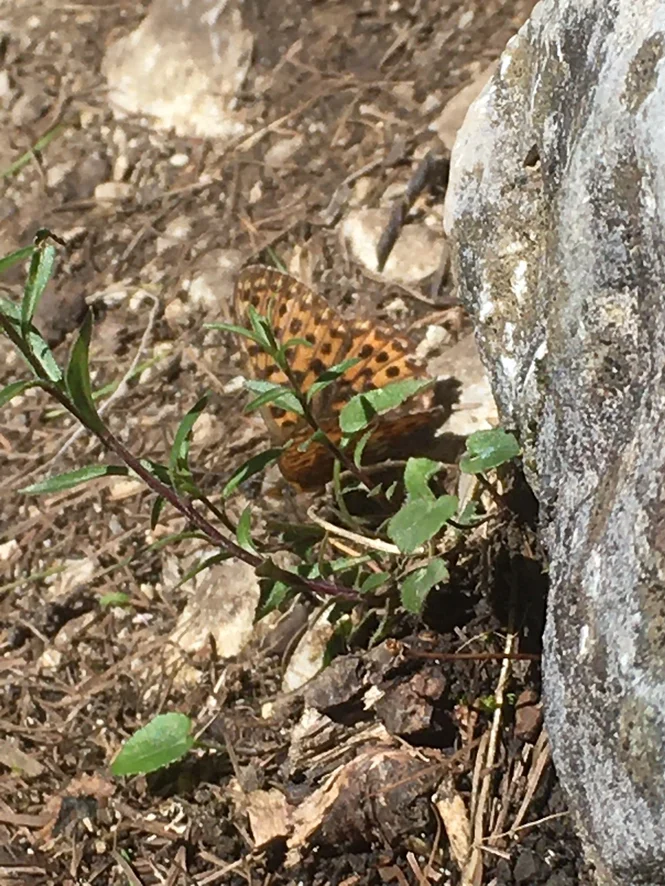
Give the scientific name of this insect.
Boloria euphrosyne (also Clossiana euphrosyne)
